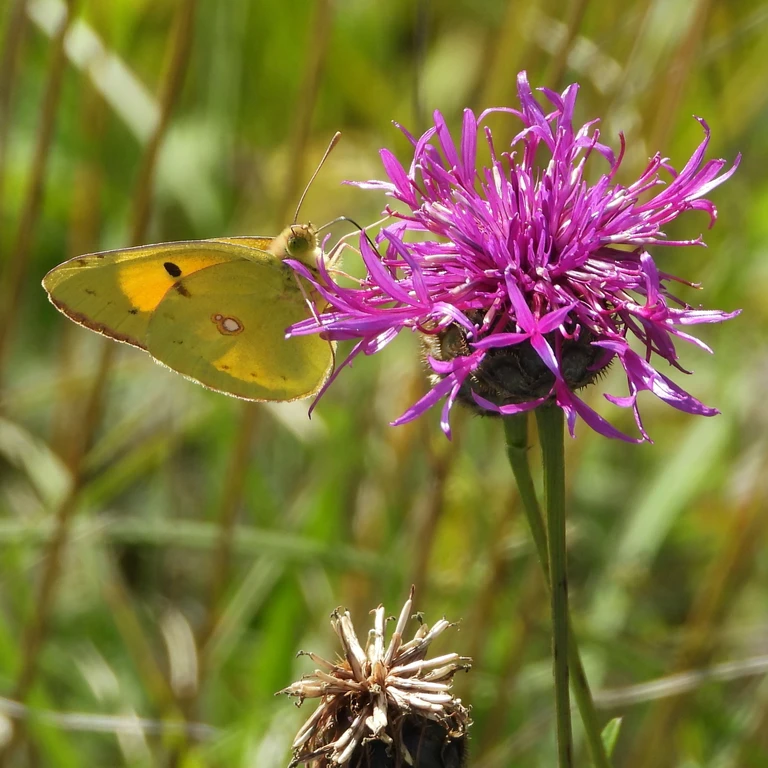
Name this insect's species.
Colias croceus
